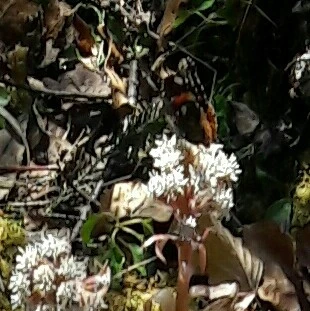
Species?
Vanessa atalanta
